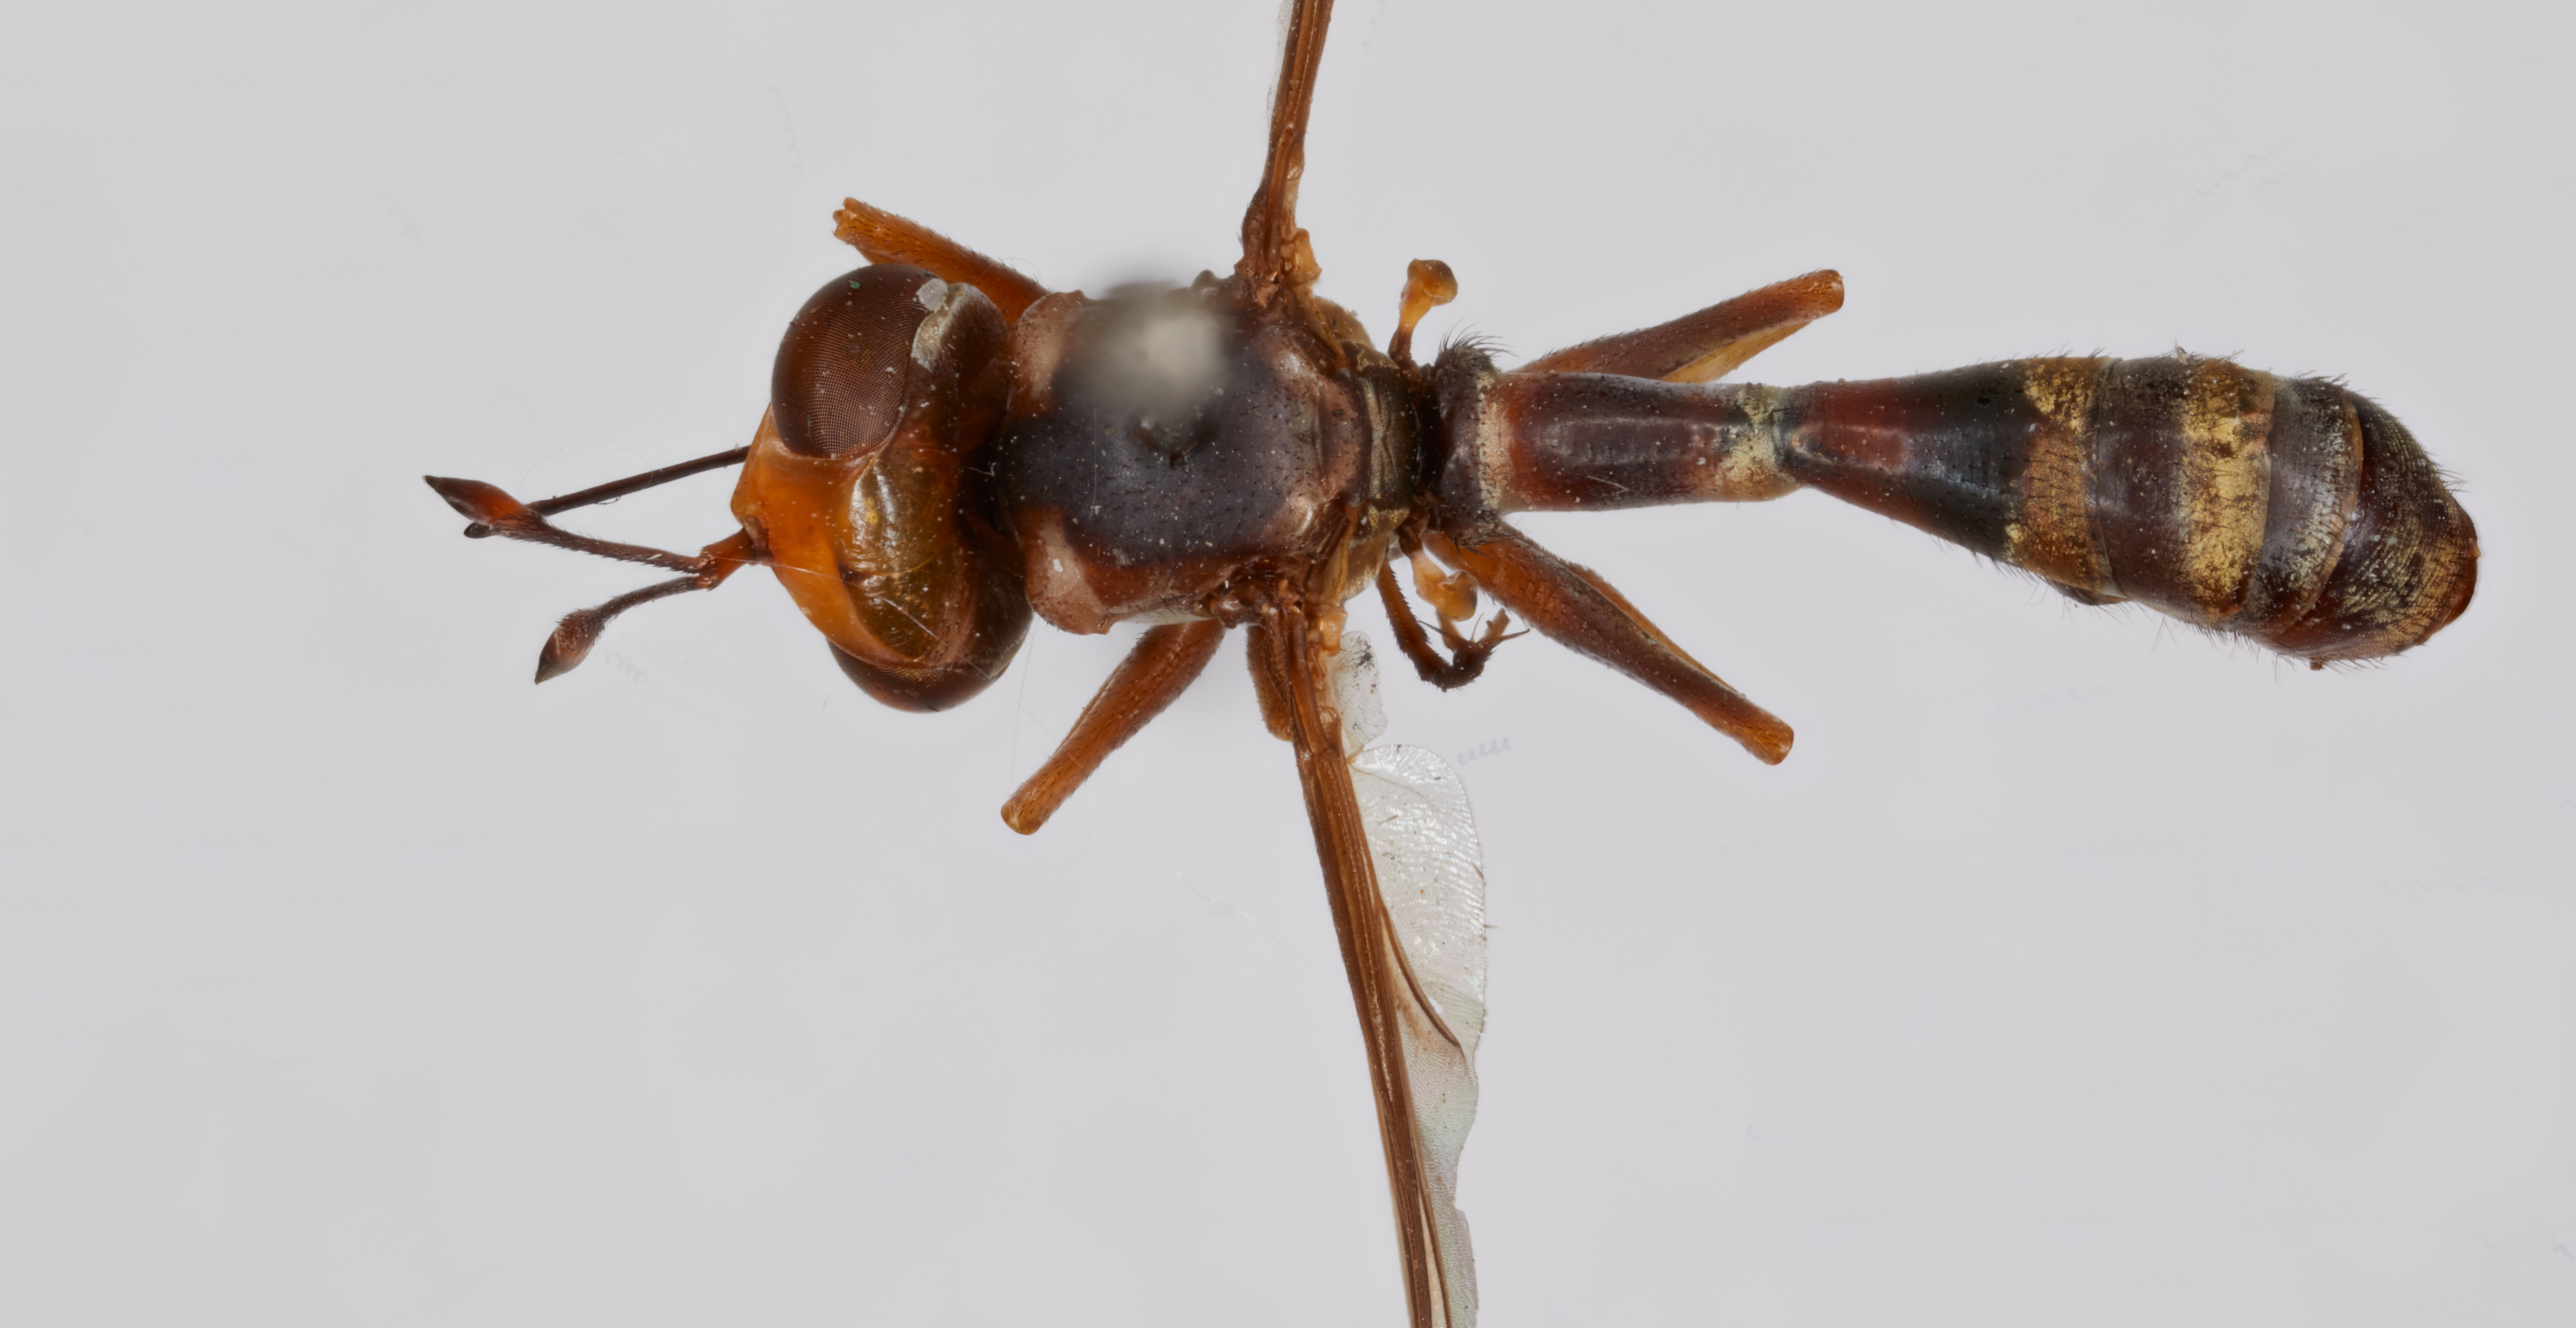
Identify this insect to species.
Physocephala annulata
